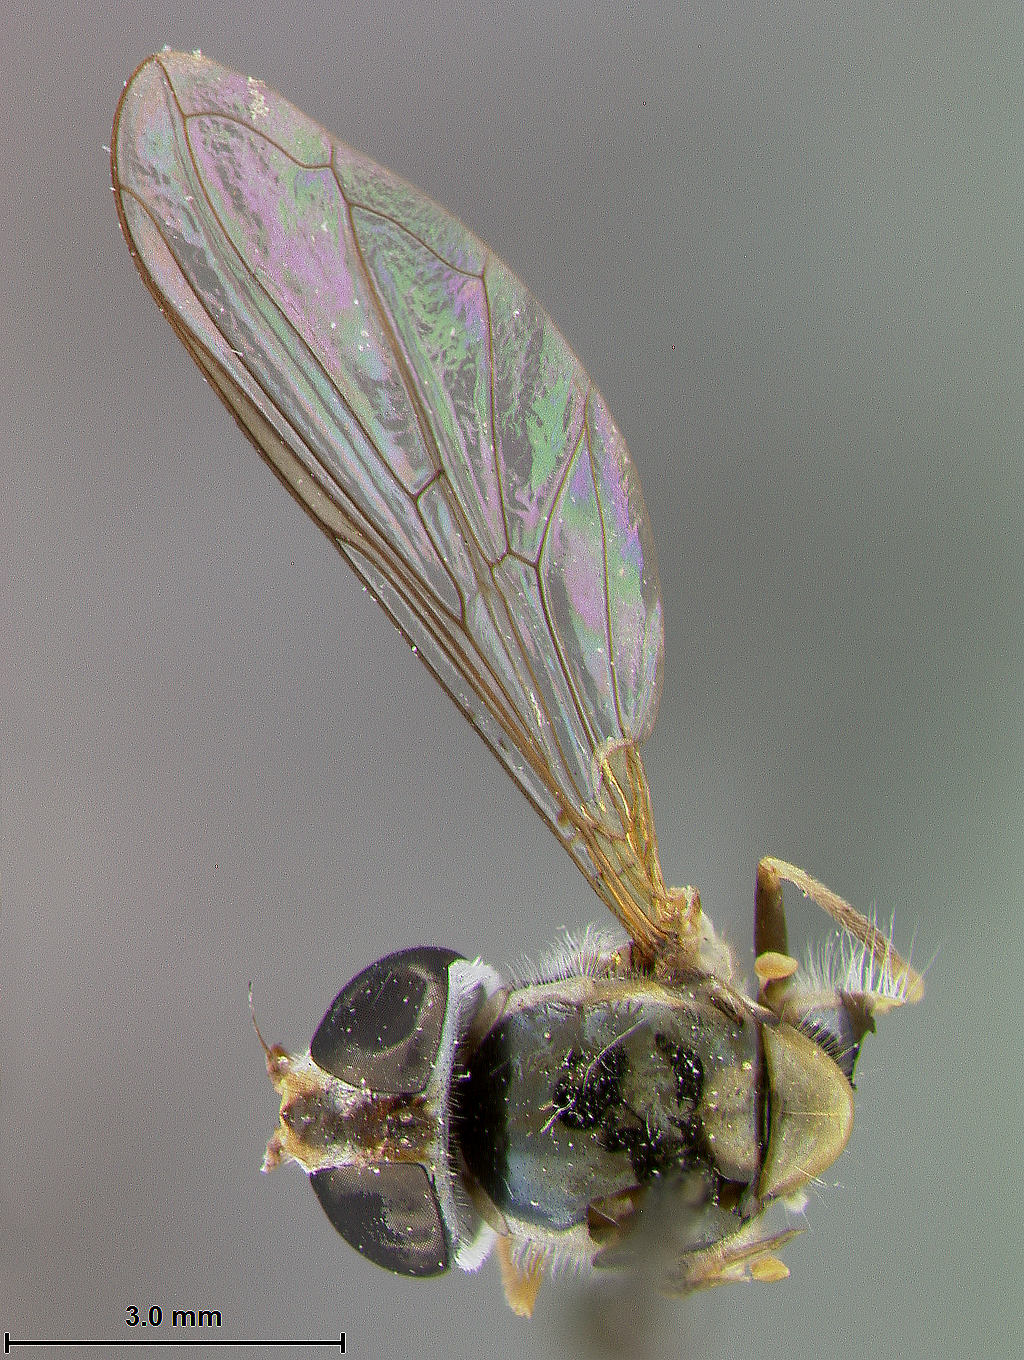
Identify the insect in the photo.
Sphaerophoria interrupta
